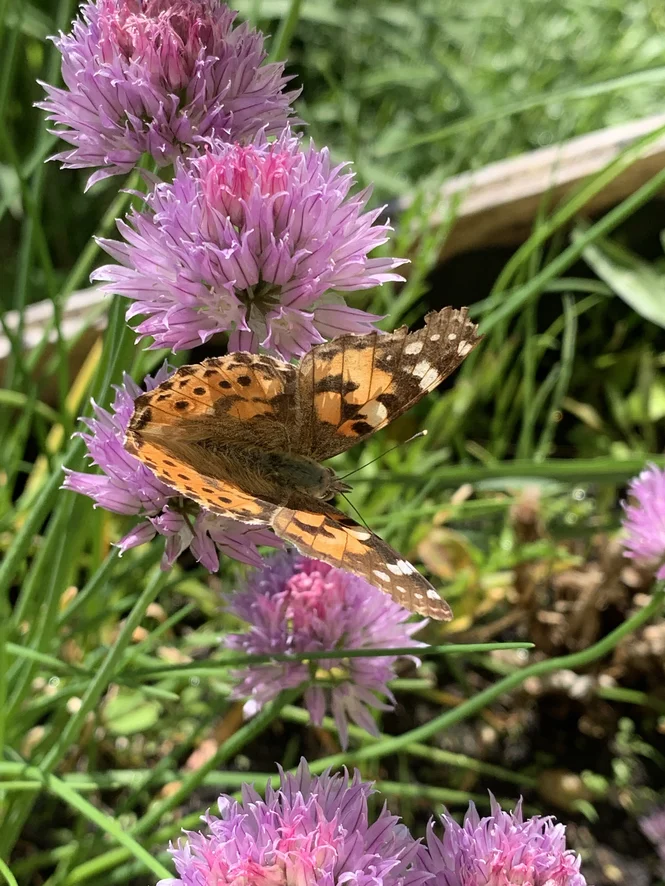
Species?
Vanessa cardui
